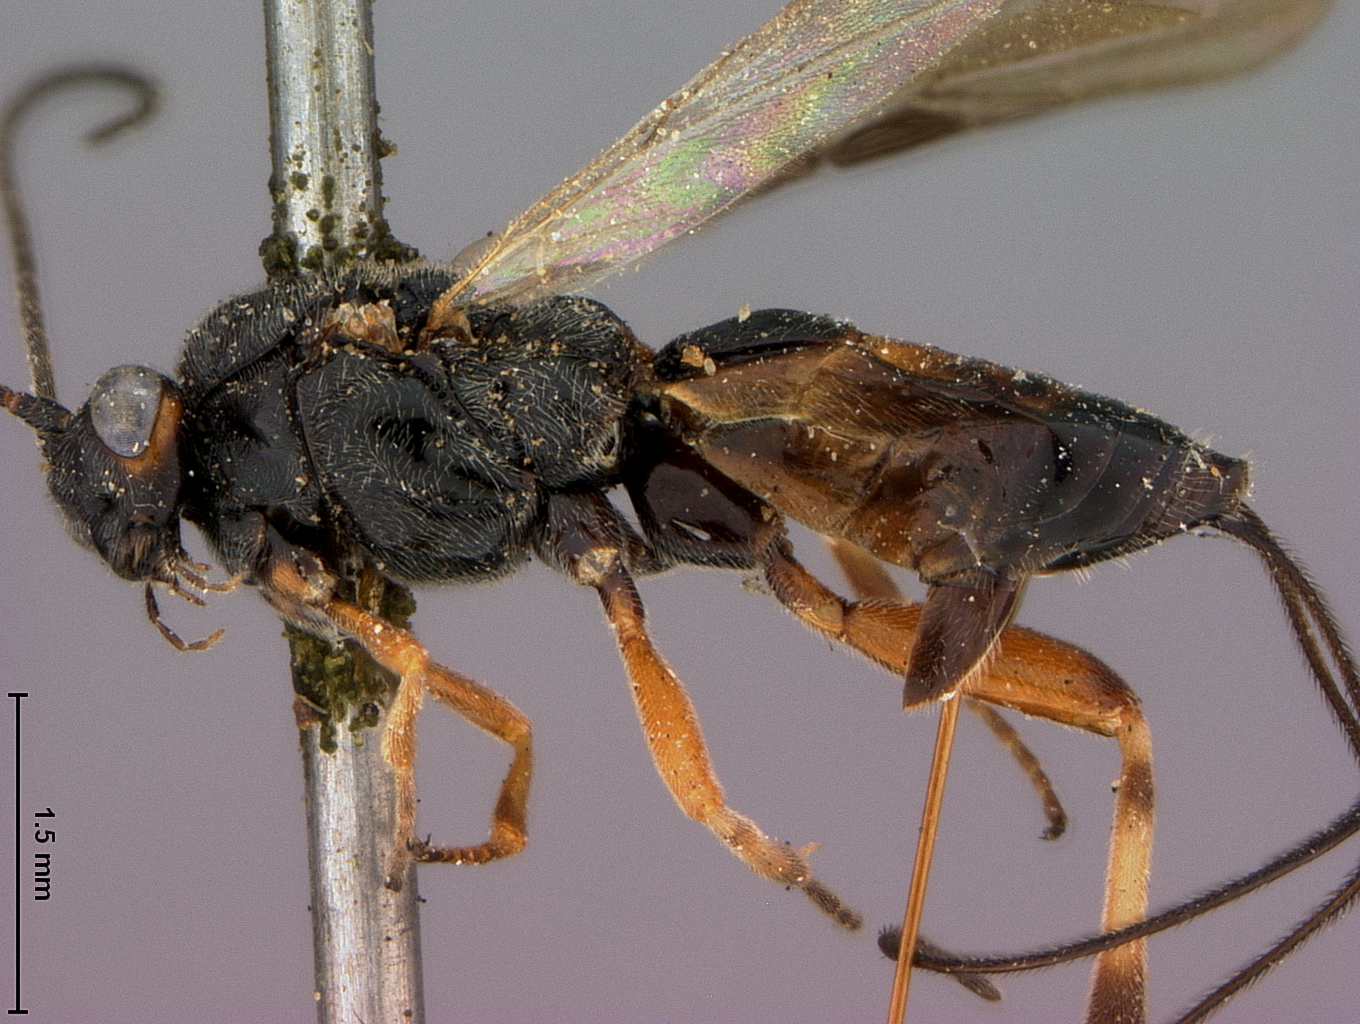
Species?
Bassus californicus
